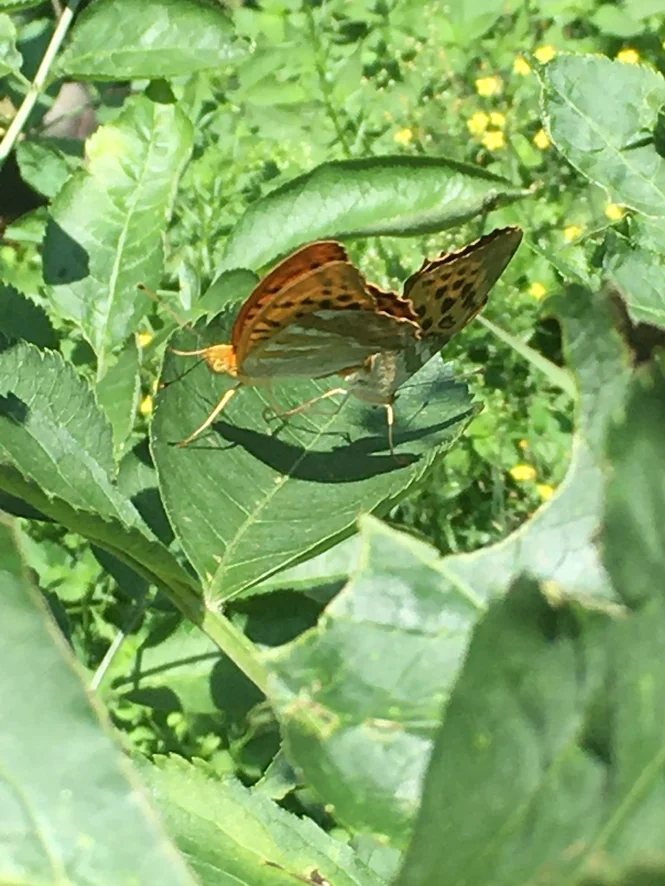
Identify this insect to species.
Argynnis paphia
